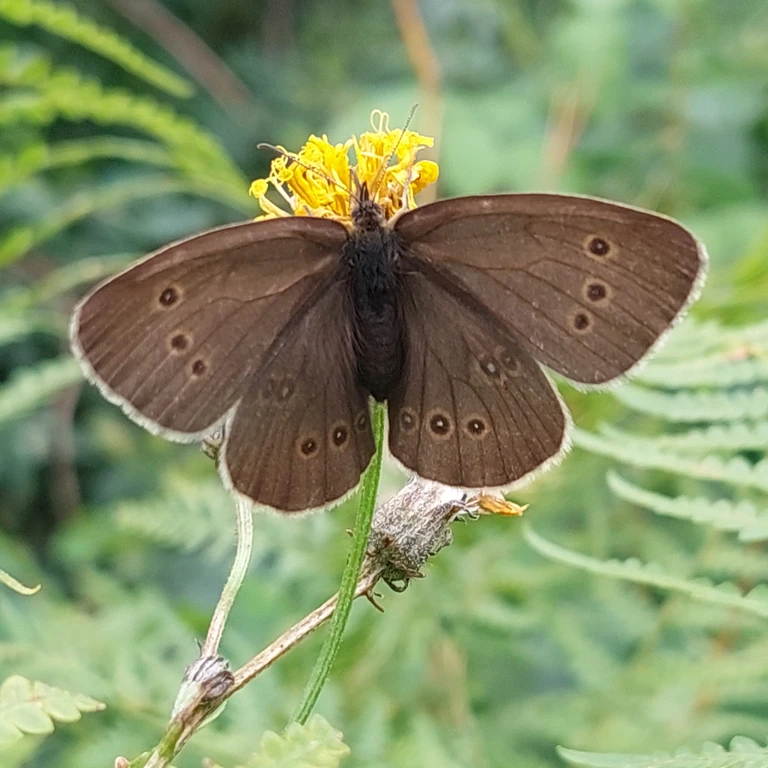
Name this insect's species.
Aphantopus hyperantus
